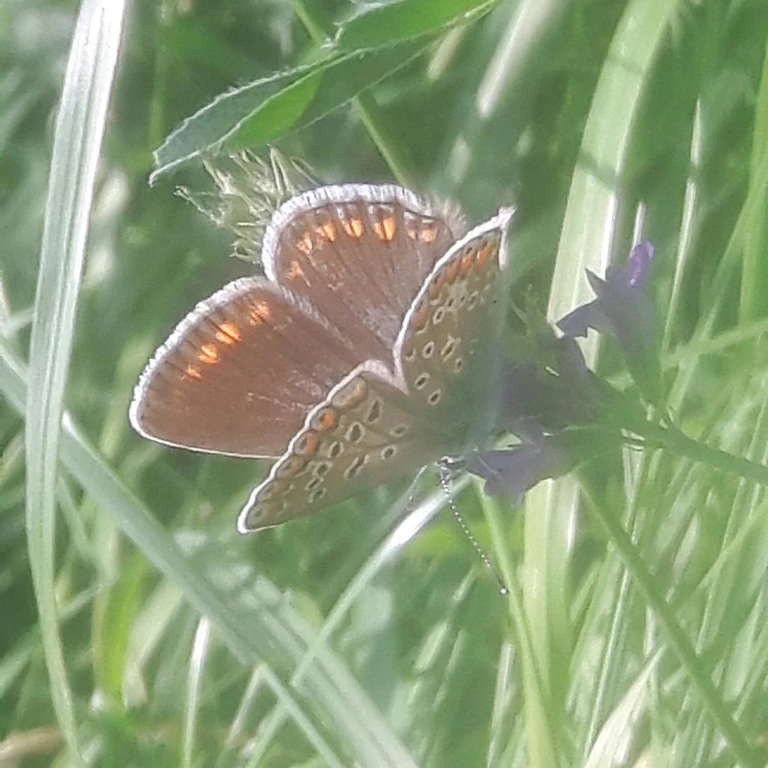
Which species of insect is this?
Polyommatus icarus
